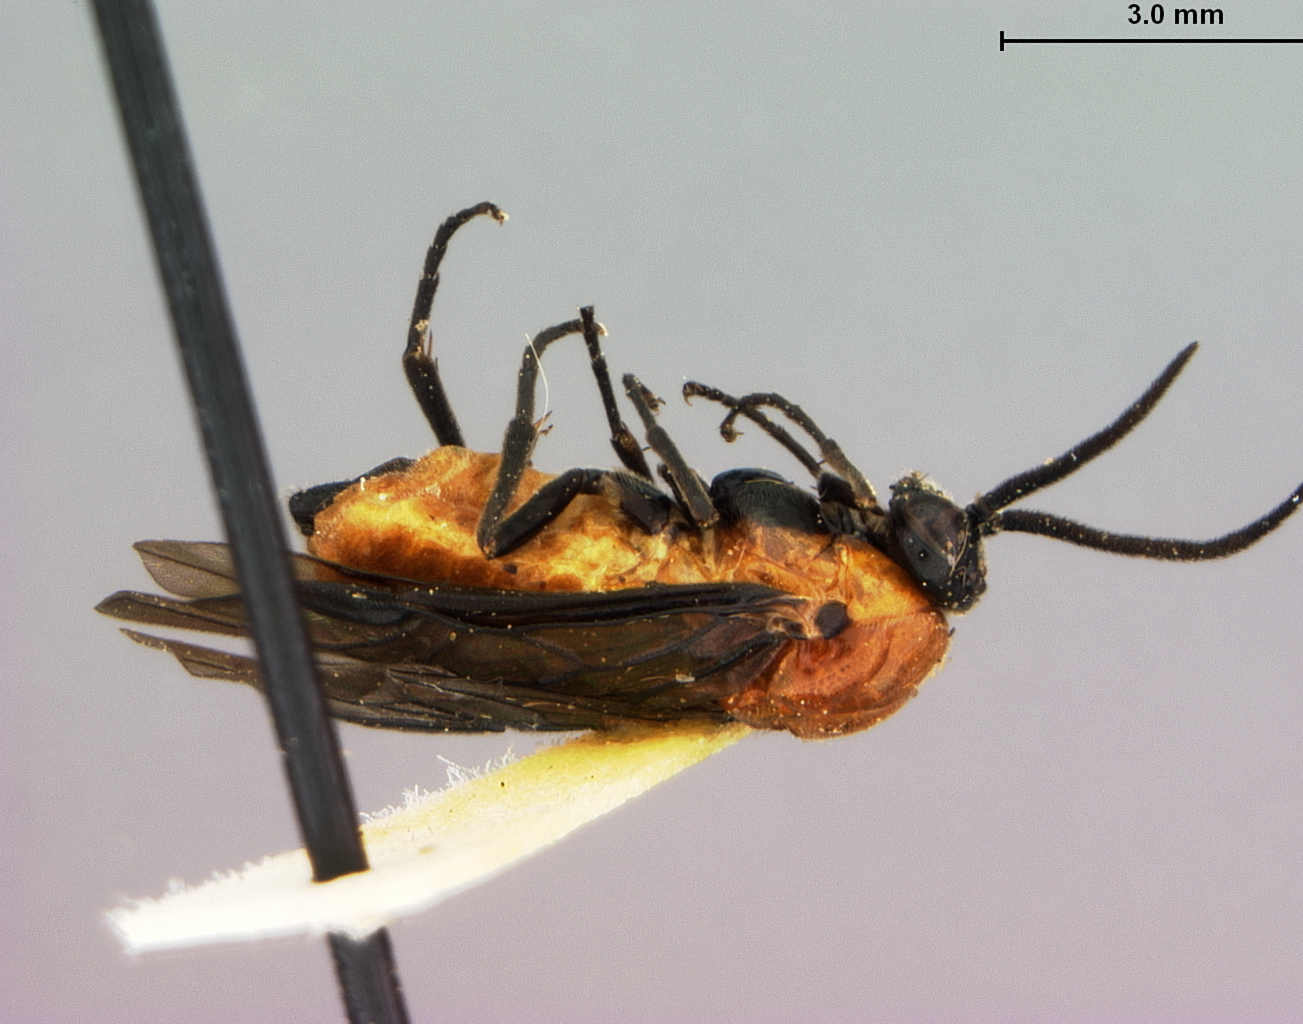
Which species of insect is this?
Sphacophilus rallus
